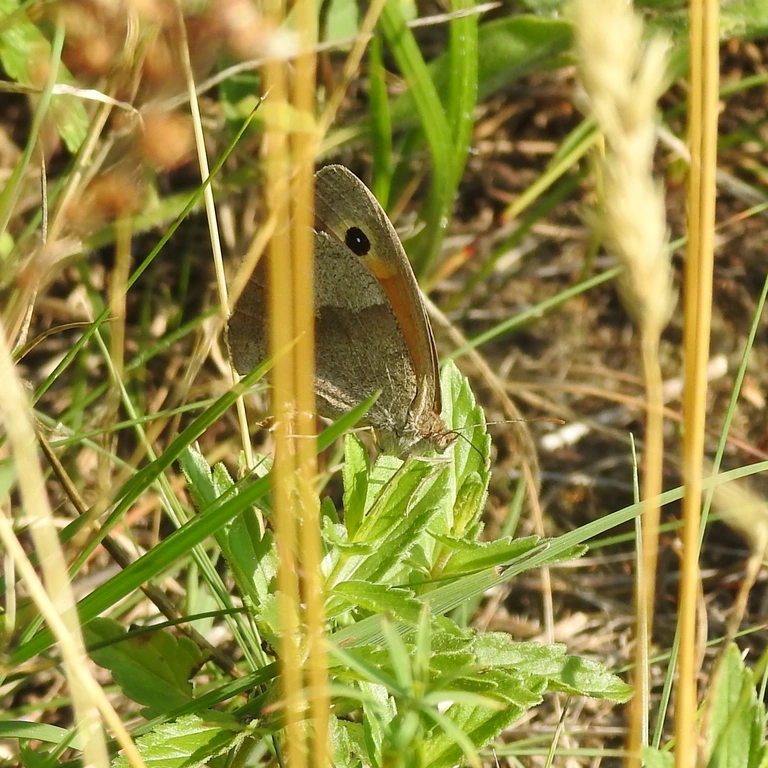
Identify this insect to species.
Maniola jurtina
